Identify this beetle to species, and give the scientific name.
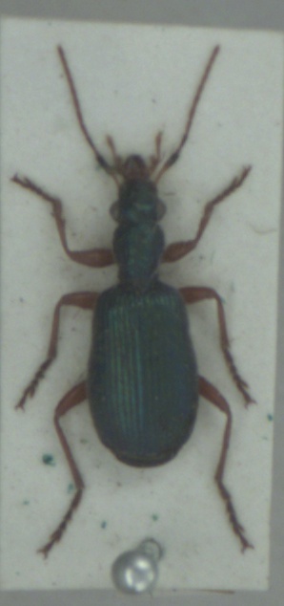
Drypta dentata
